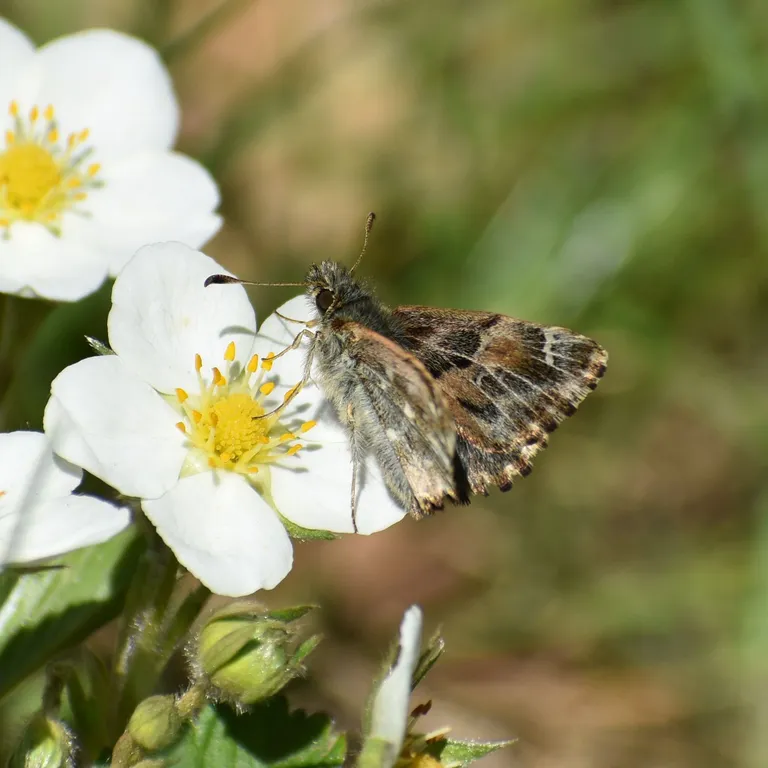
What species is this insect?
Carcharodus alceae
